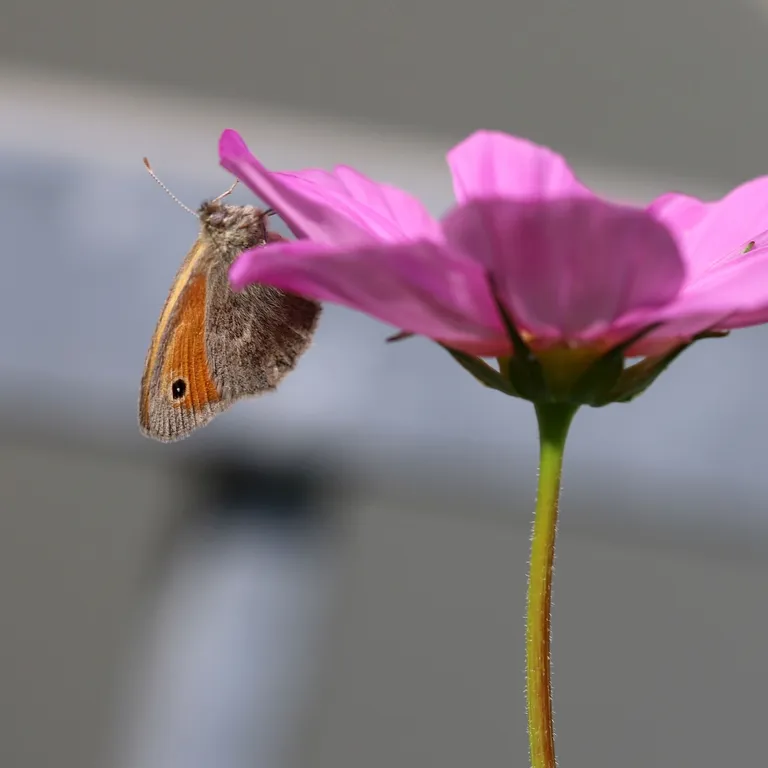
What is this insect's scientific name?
Coenonympha pamphilus
